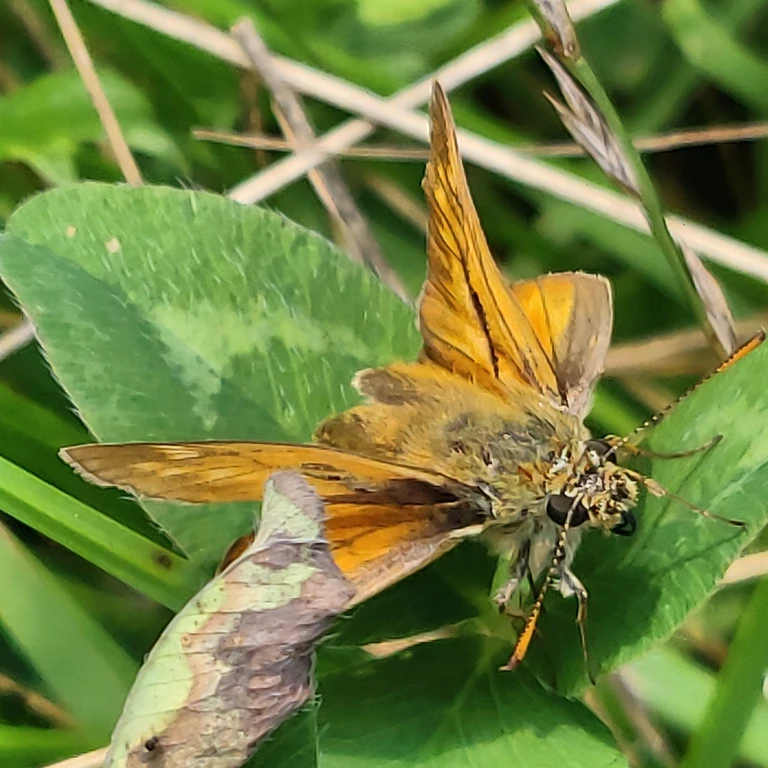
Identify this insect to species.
Ochlodes sylvanus (also Ochlodes venata)
